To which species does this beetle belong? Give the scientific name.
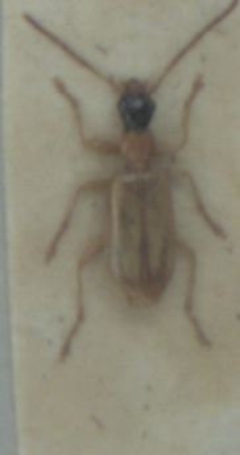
Demetrias atricapillus
